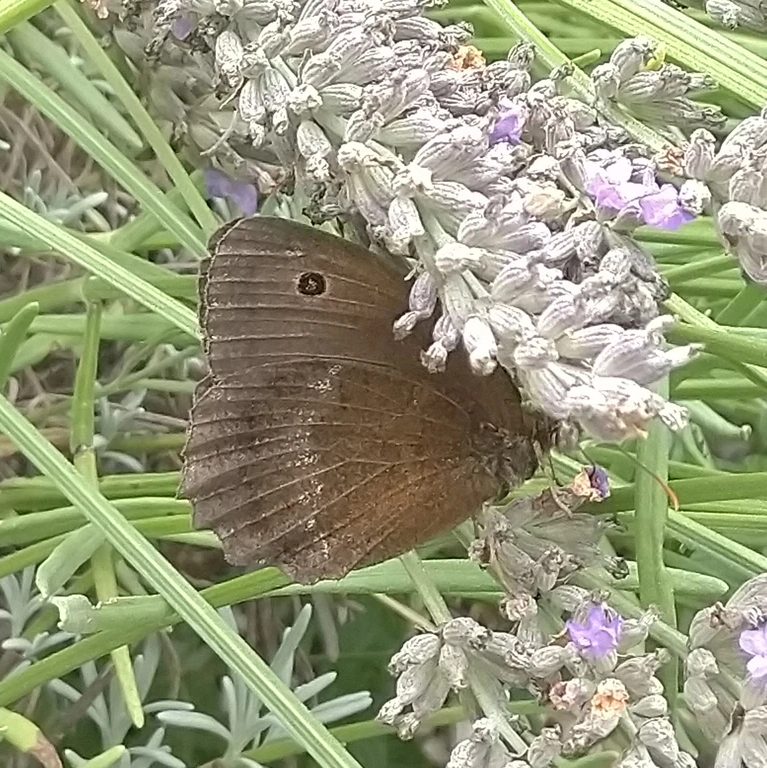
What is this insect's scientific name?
Minois dryas
